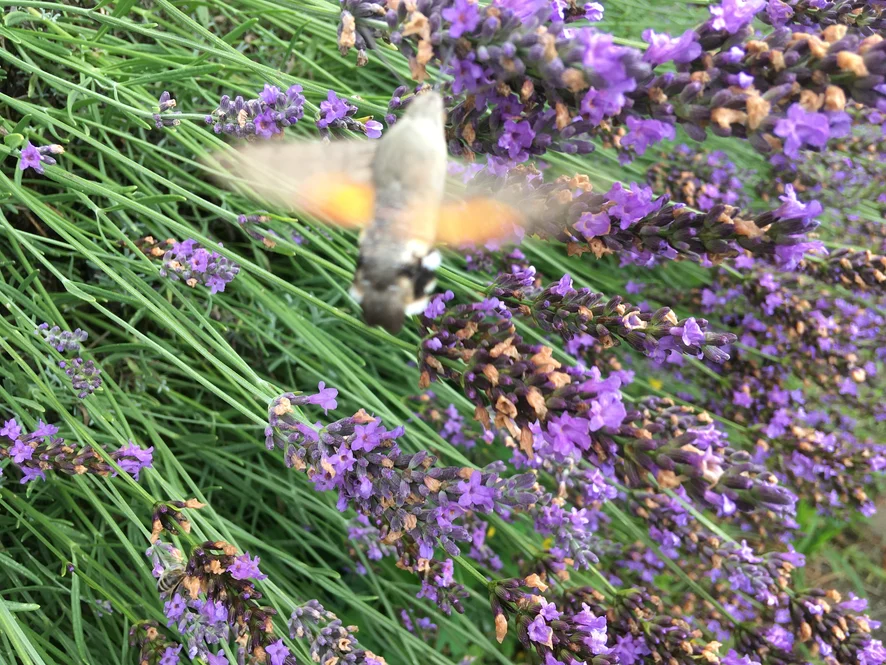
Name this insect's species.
Macroglossum stellatarum
